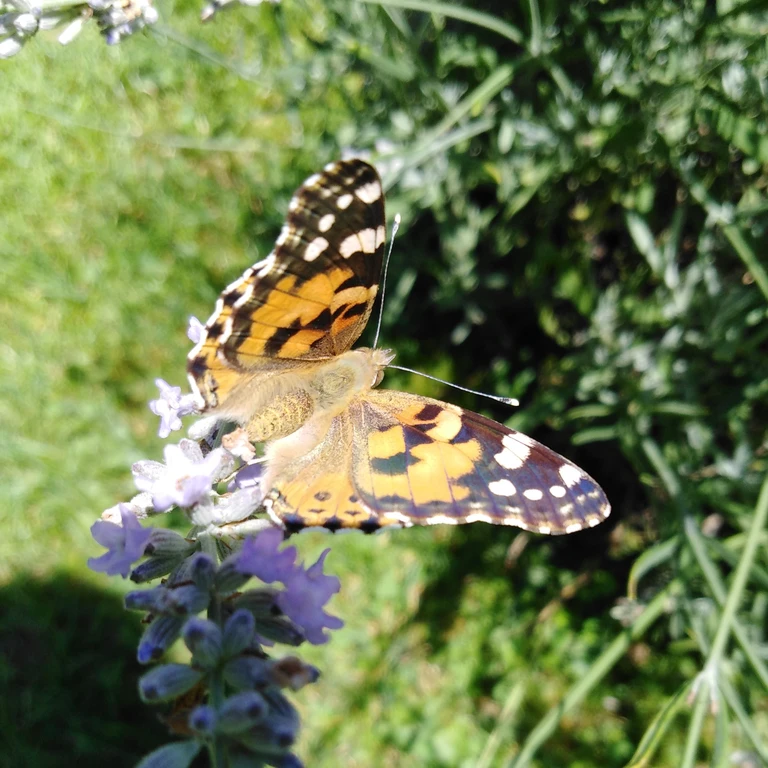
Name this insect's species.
Vanessa cardui
